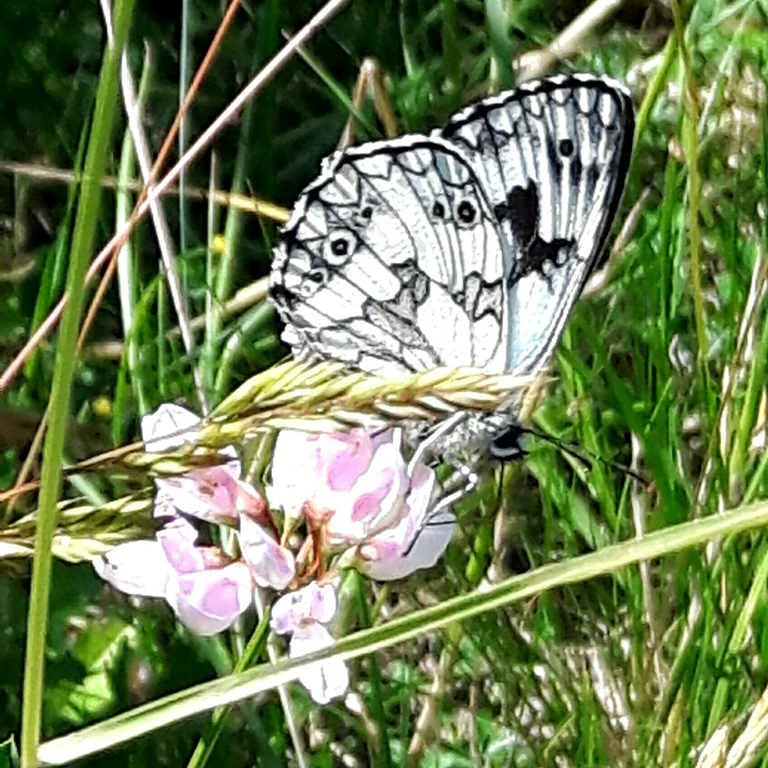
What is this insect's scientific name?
Melanargia galathea
